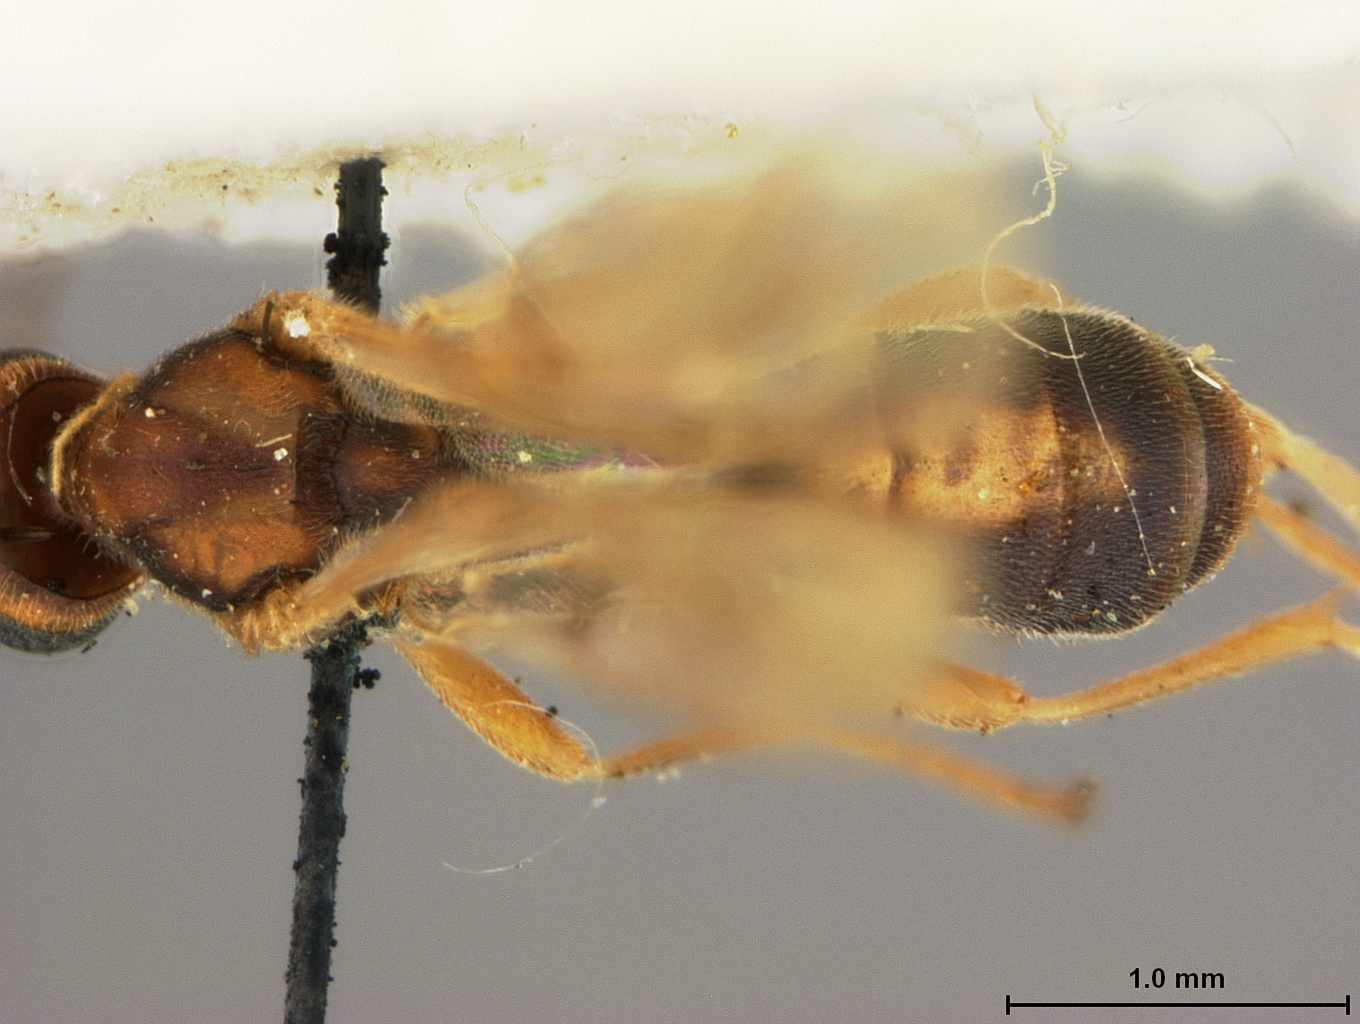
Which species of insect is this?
Rhogas fuscomaculata
